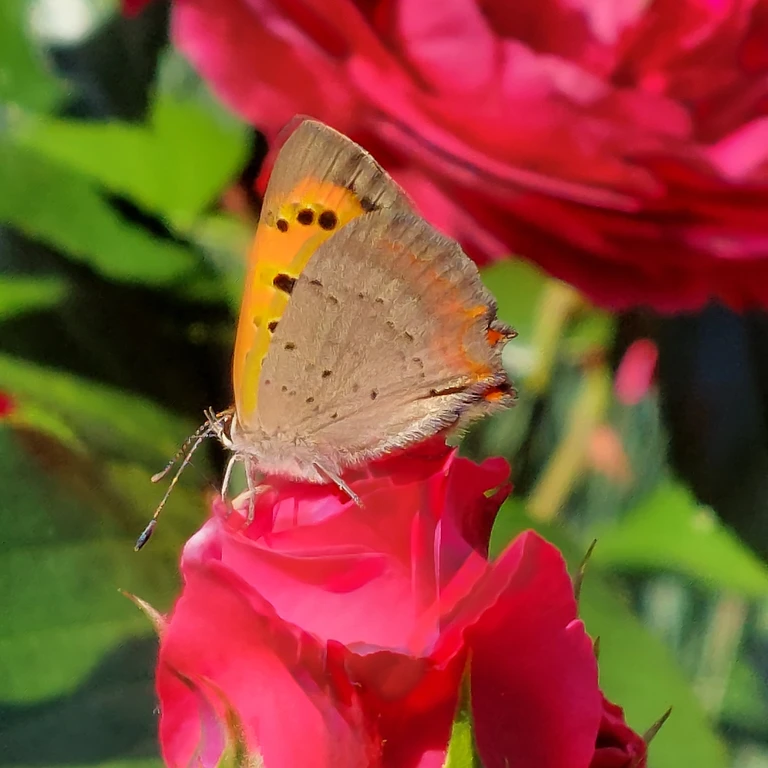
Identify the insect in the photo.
Lycaena phlaeas
